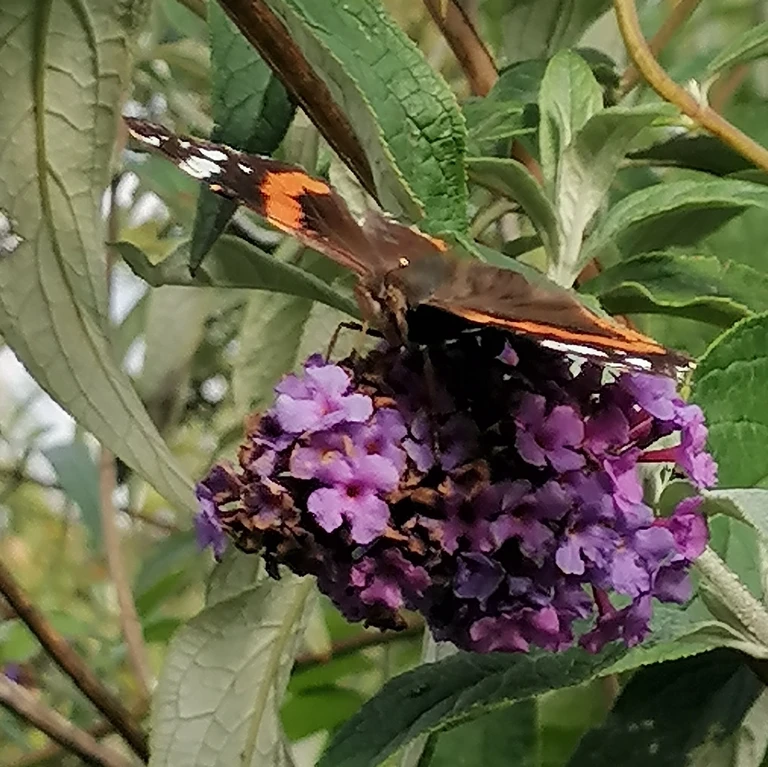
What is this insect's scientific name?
Vanessa atalanta
